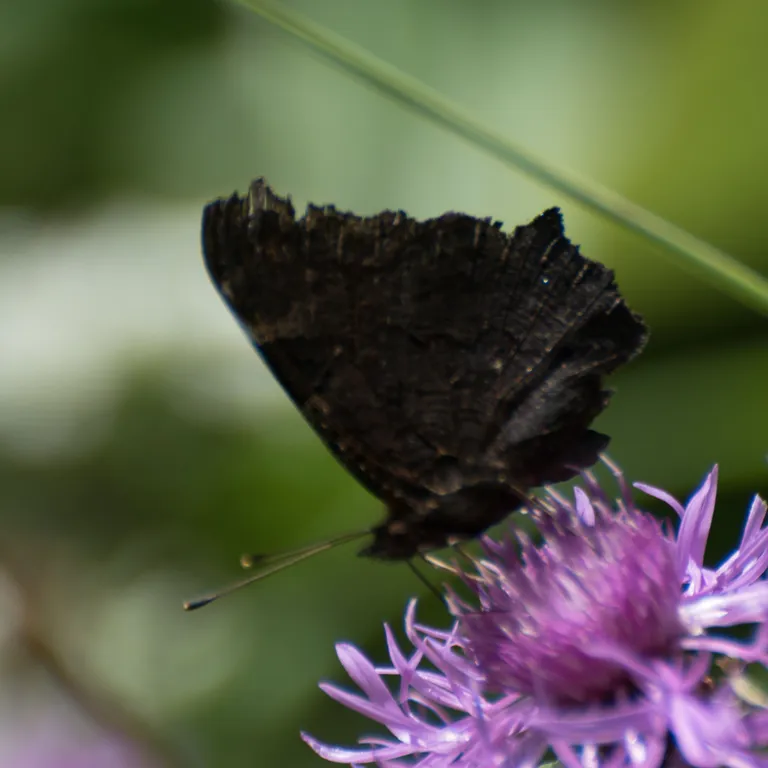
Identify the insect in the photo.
Aglais io
